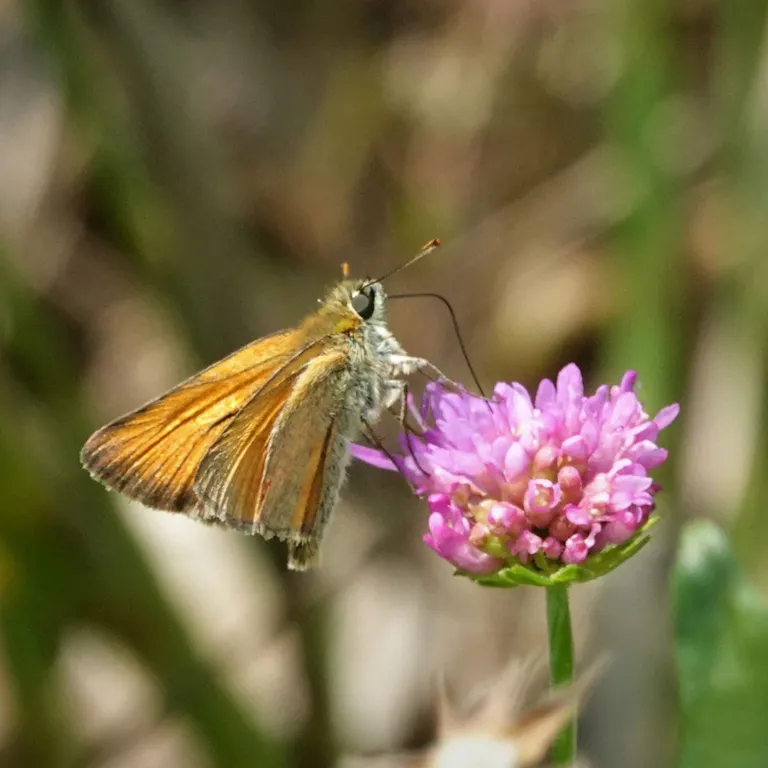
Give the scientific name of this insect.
Thymelicus sylvestris
